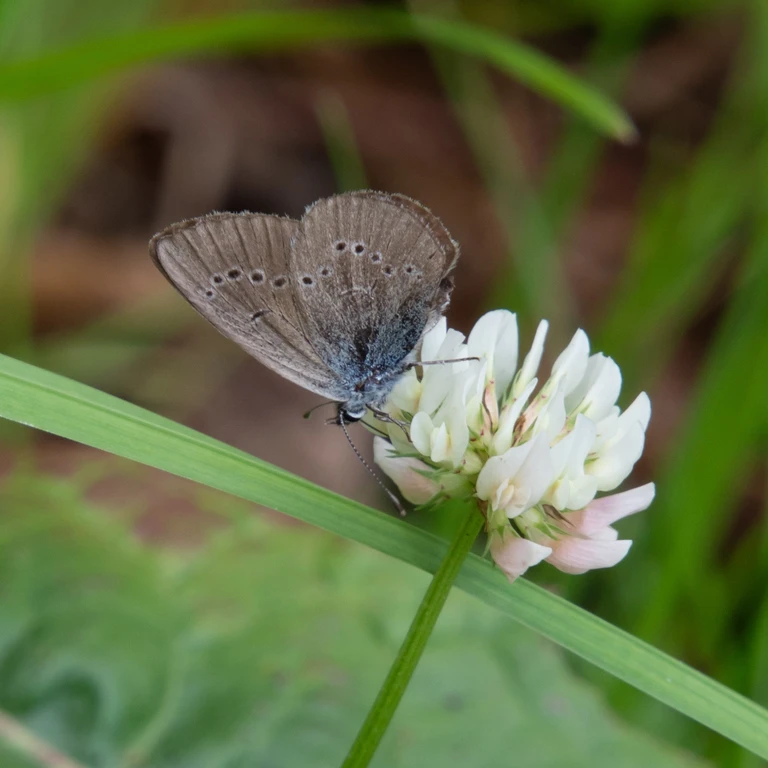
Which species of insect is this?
Cyaniris semiargus
